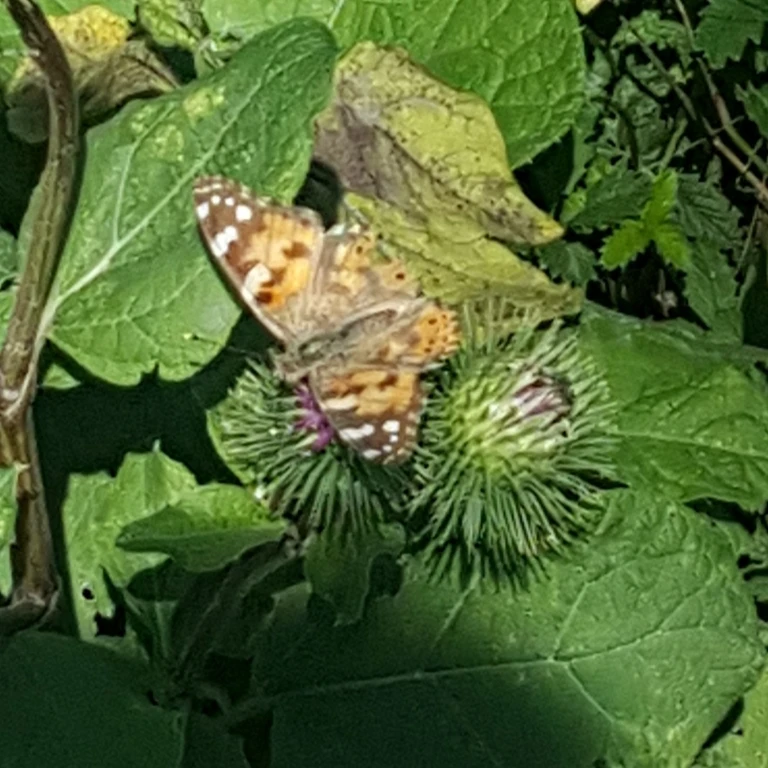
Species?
Vanessa cardui
